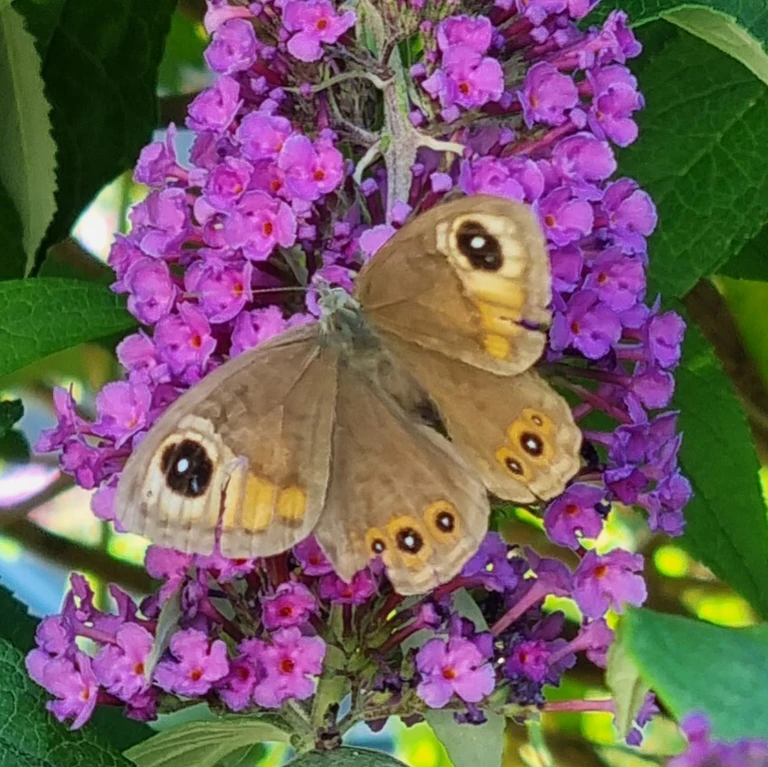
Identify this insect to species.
Lasiommata maera (also Pararge maera)
